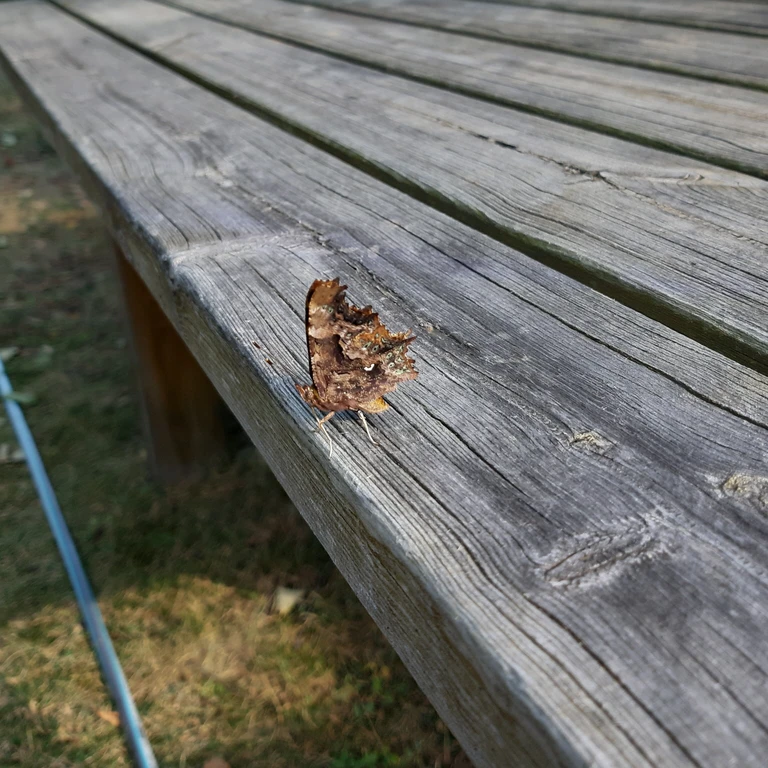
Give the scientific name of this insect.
Polygonia c-album
